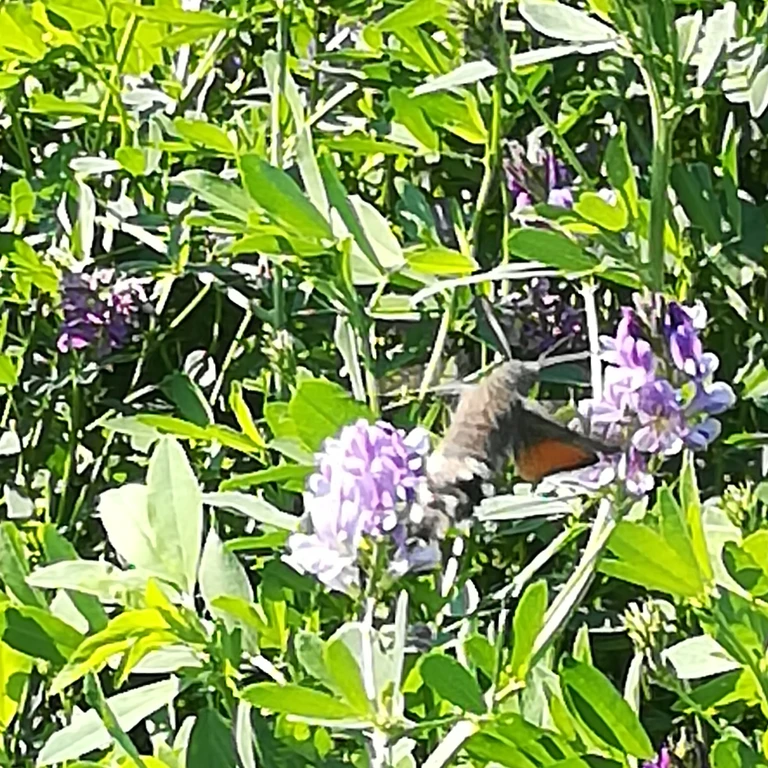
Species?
Macroglossum stellatarum
